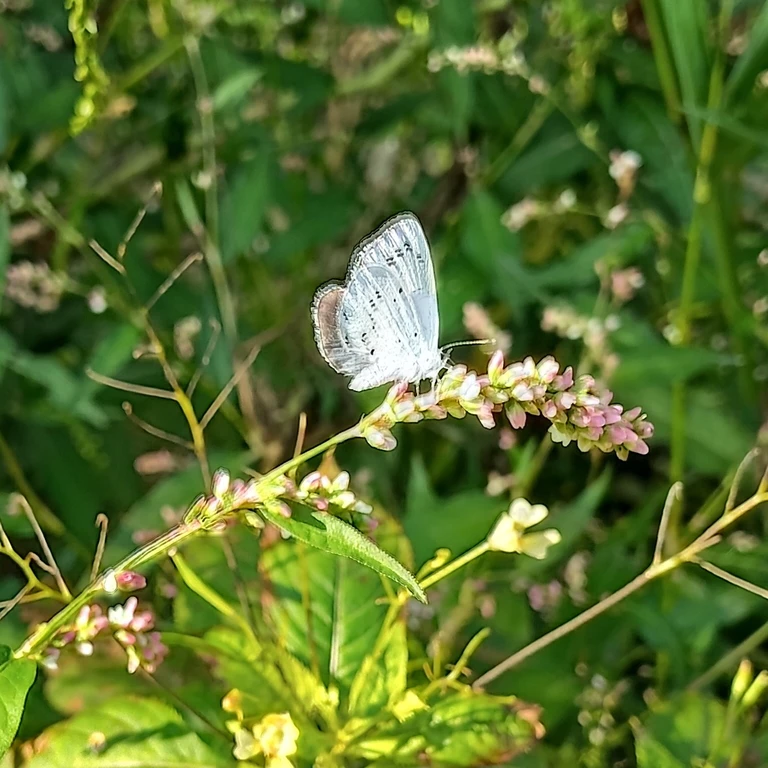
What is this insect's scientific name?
Celastrina argiolus
